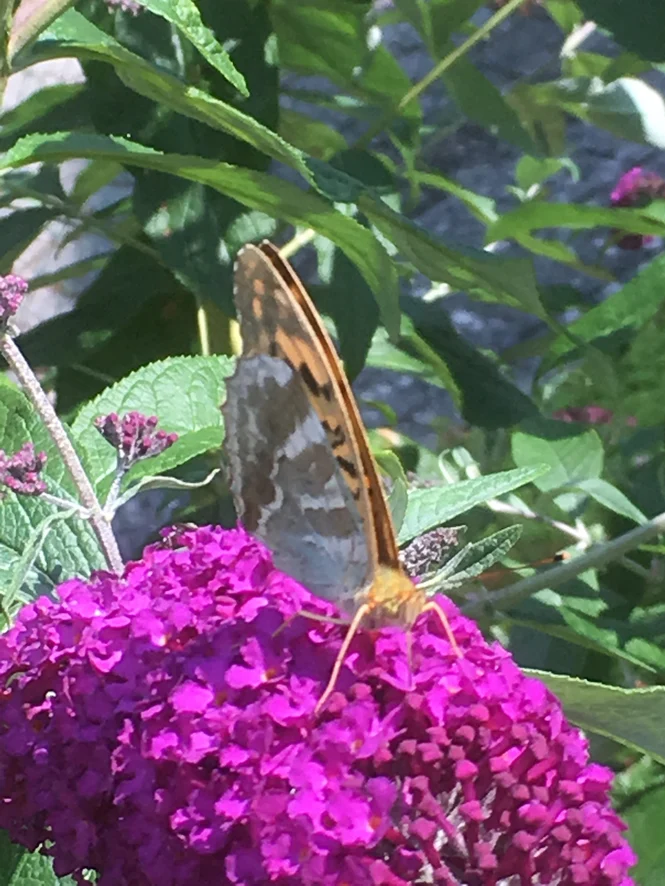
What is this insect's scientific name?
Argynnis paphia
